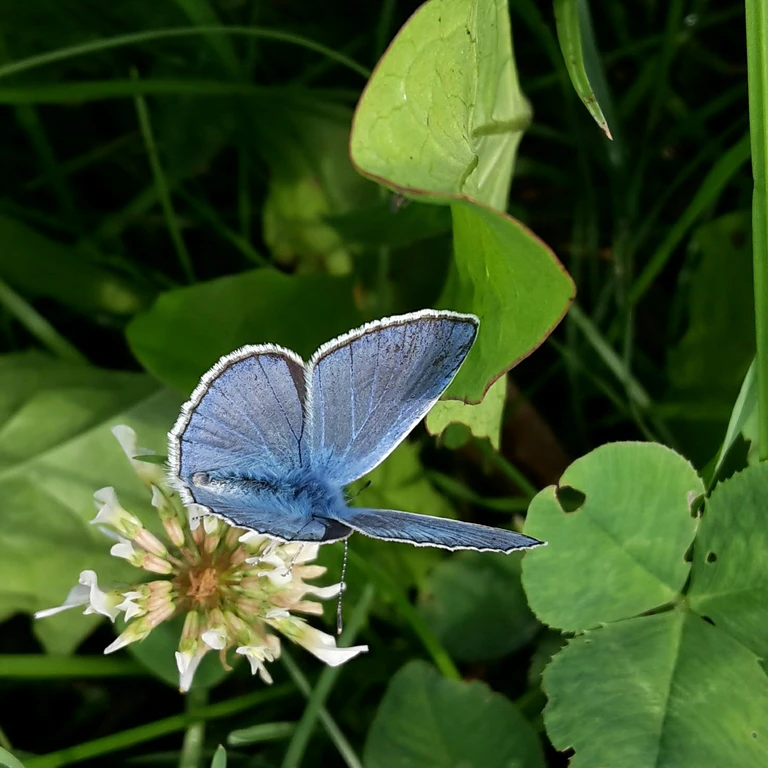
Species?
Polyommatus icarus
